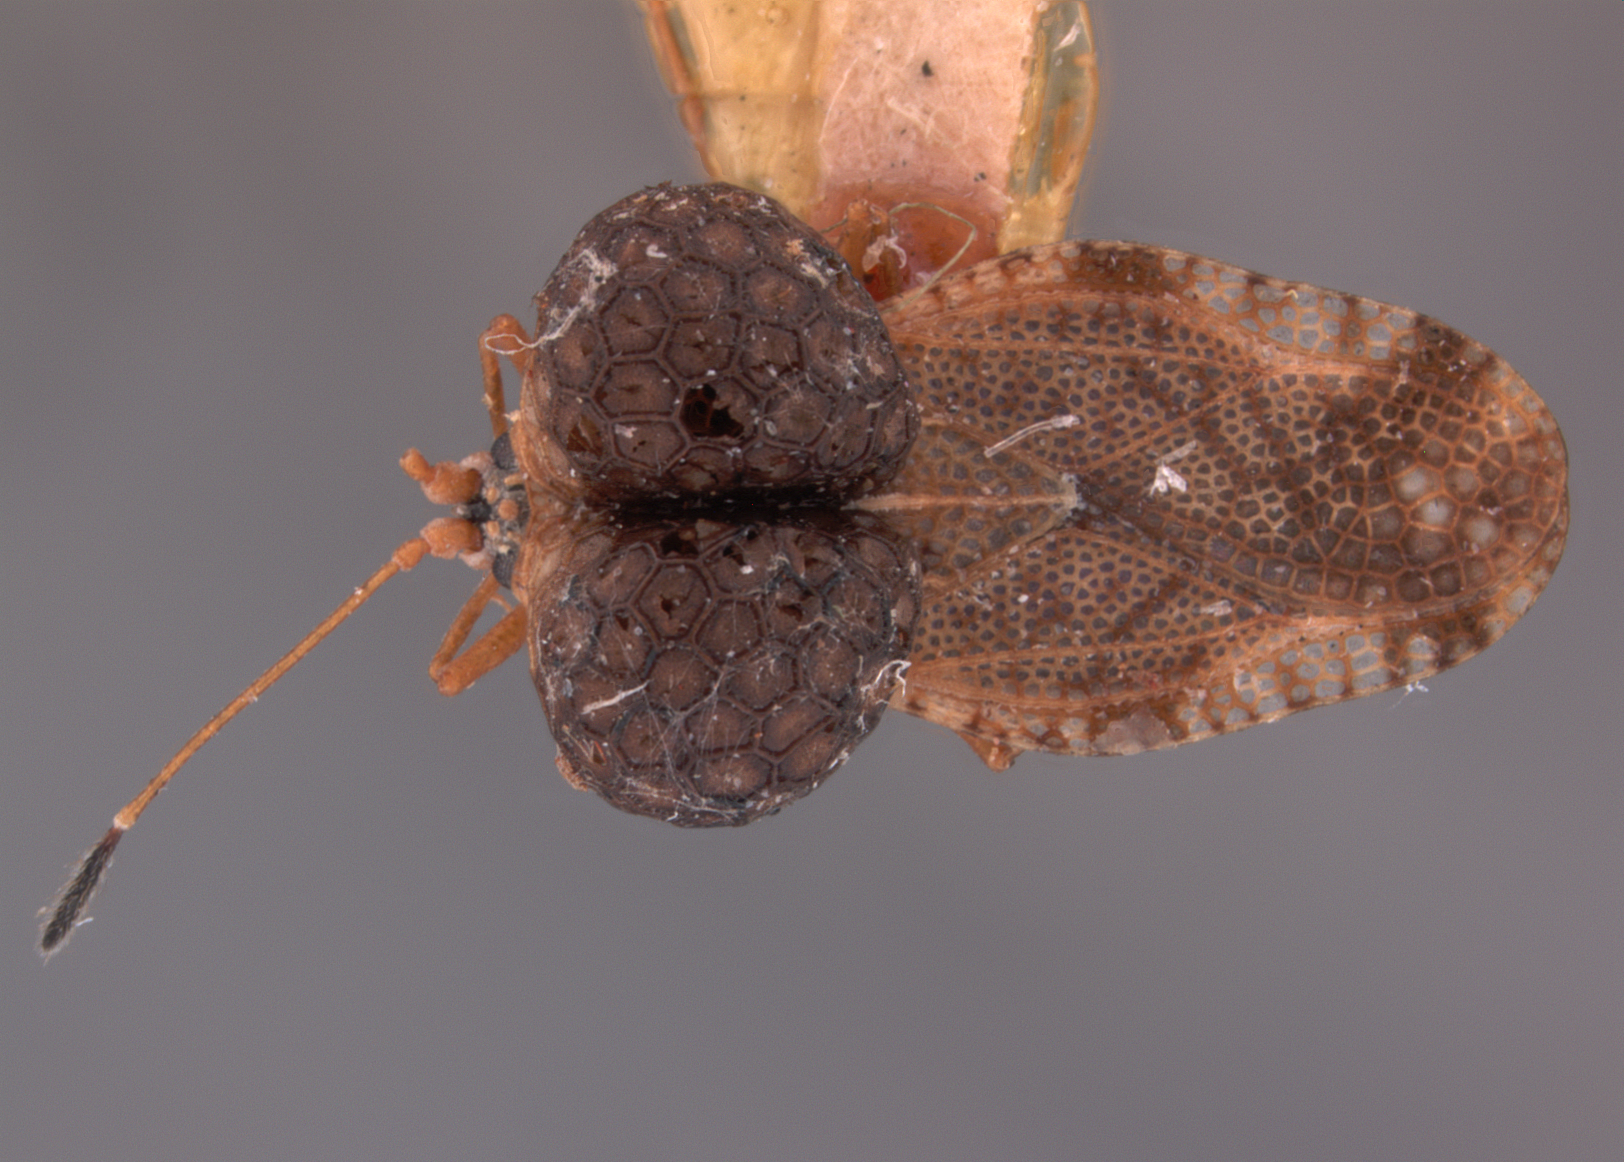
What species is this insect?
Diplocysta nubila
